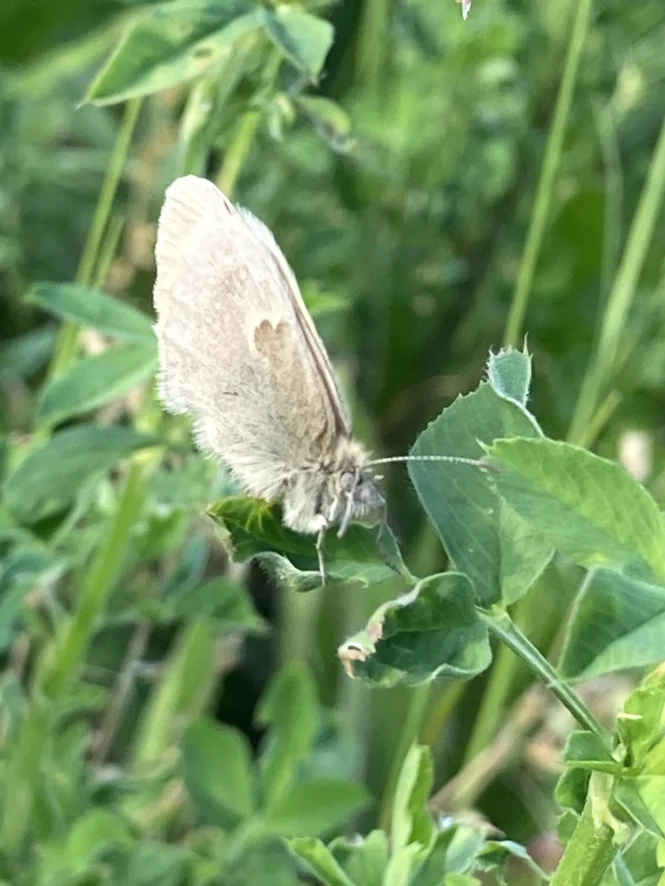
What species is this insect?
Coenonympha pamphilus
